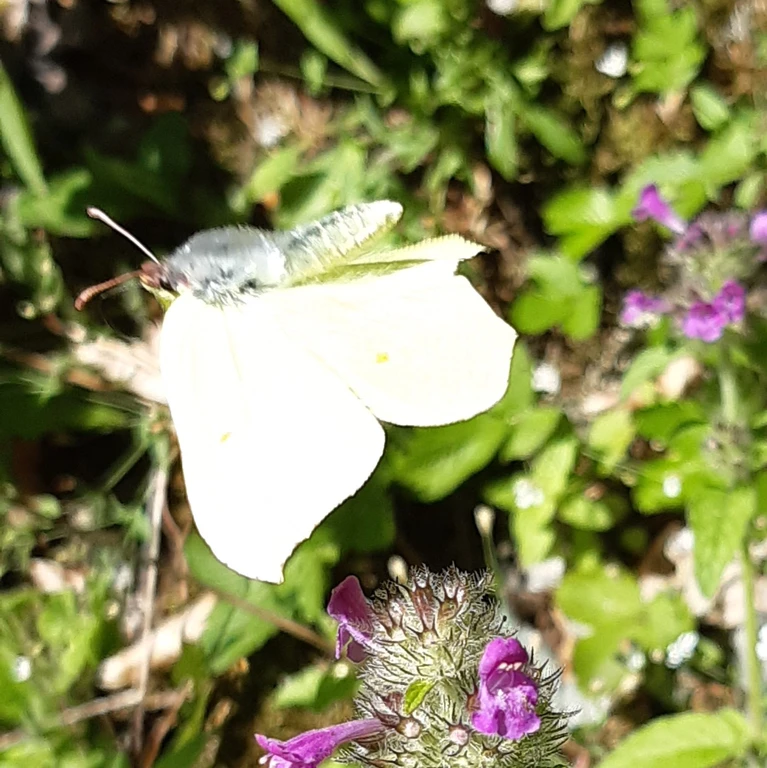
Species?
Gonepteryx rhamni
